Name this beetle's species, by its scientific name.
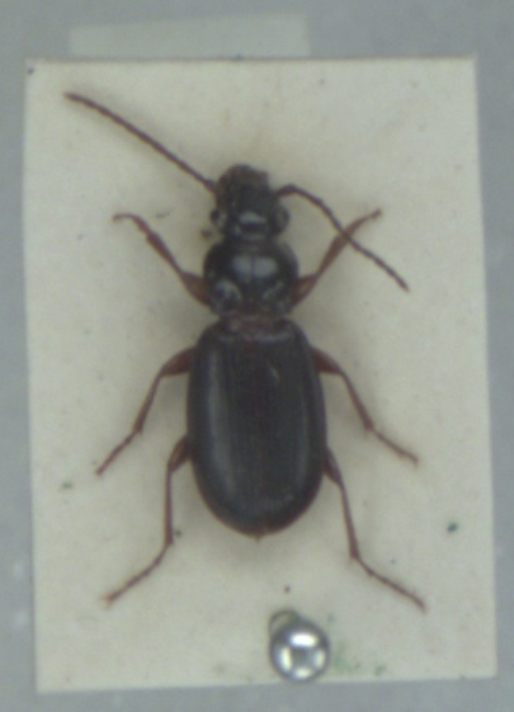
Patrobus atrorufus
